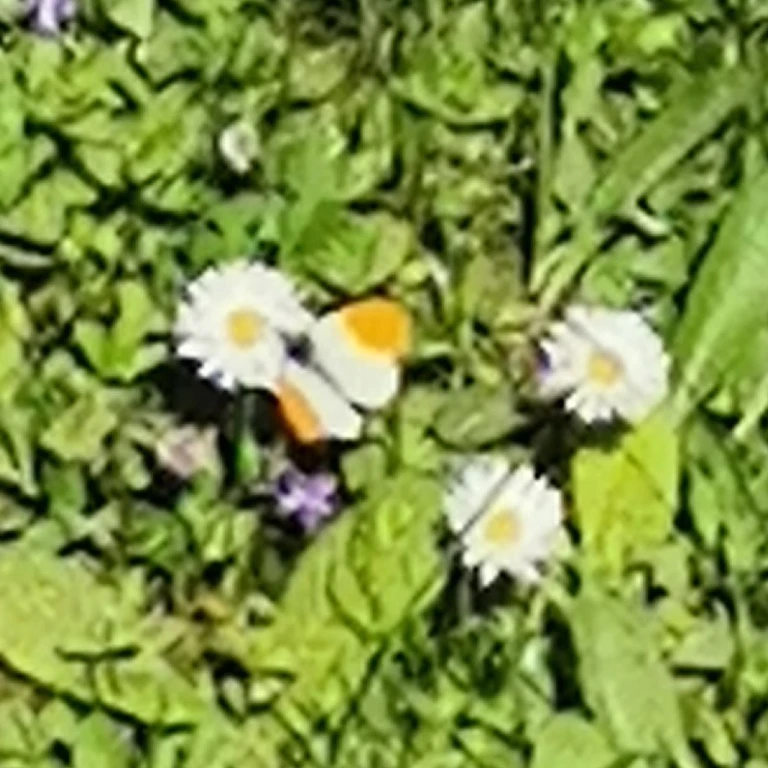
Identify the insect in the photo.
Anthocharis cardamines
